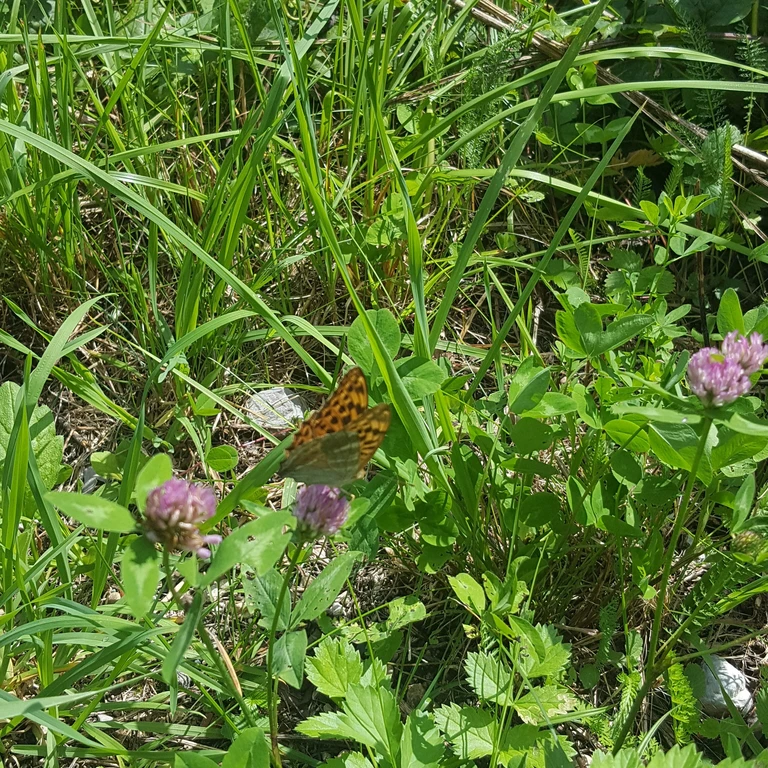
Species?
Argynnis paphia
